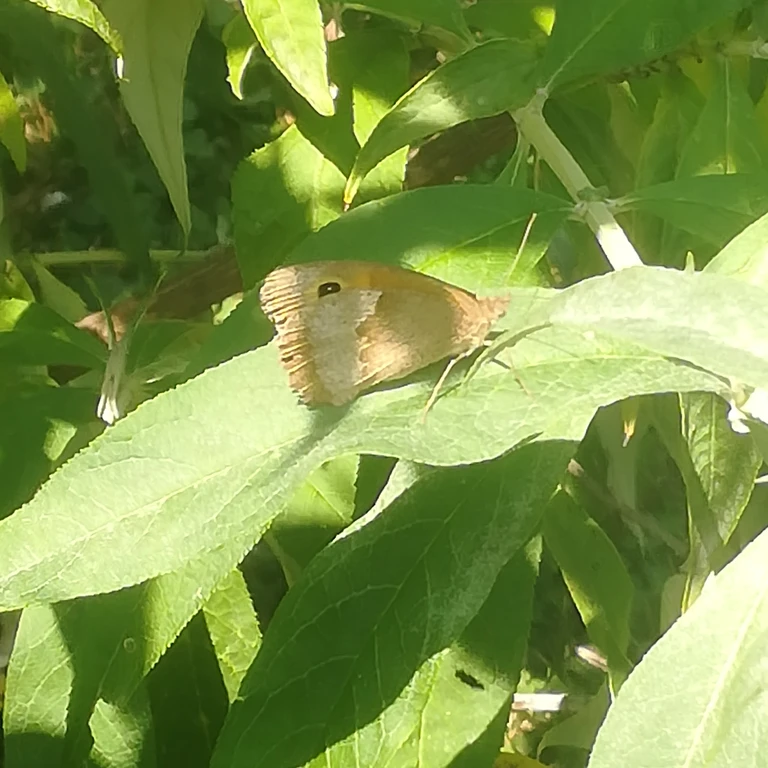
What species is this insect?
Maniola jurtina
